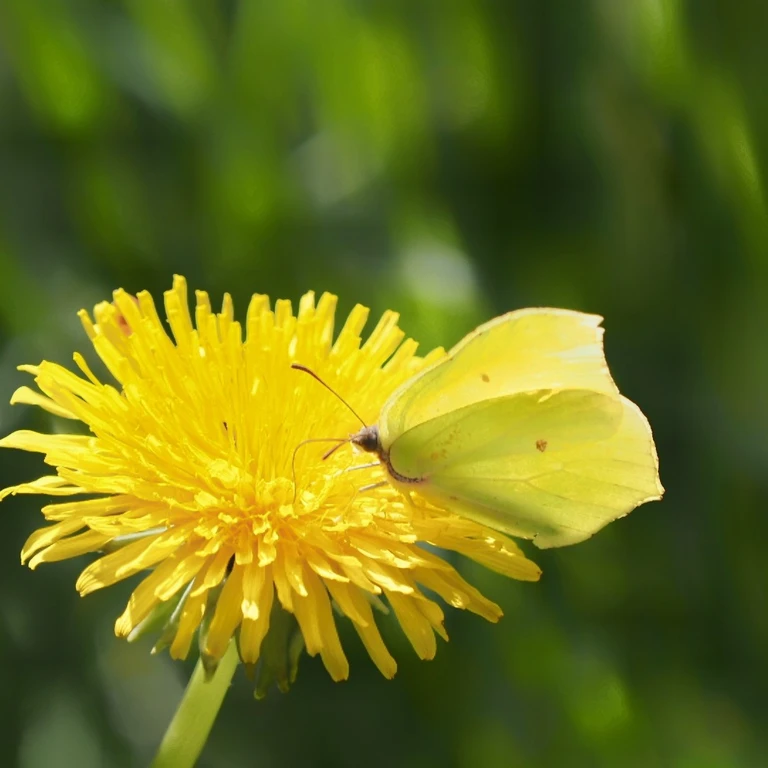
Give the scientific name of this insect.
Gonepteryx rhamni
